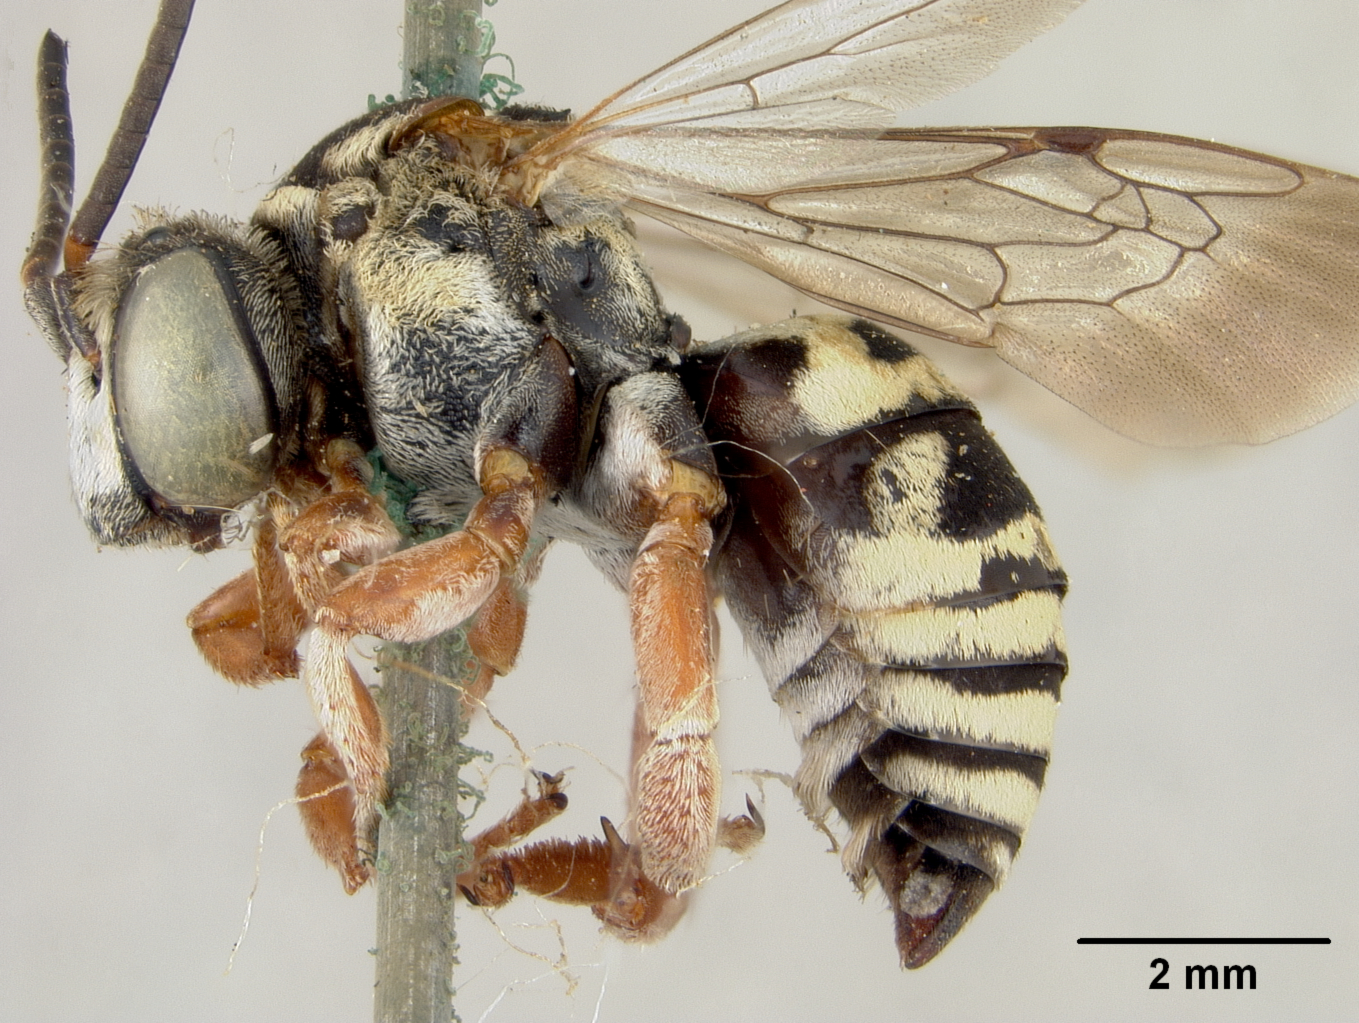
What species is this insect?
Epeolus occidentalis
